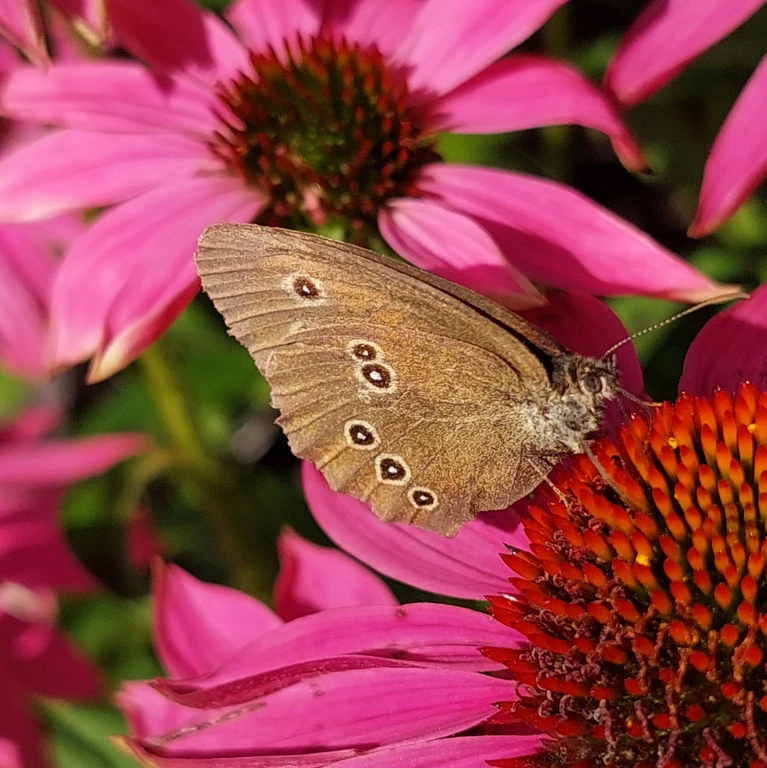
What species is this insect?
Aphantopus hyperantus
